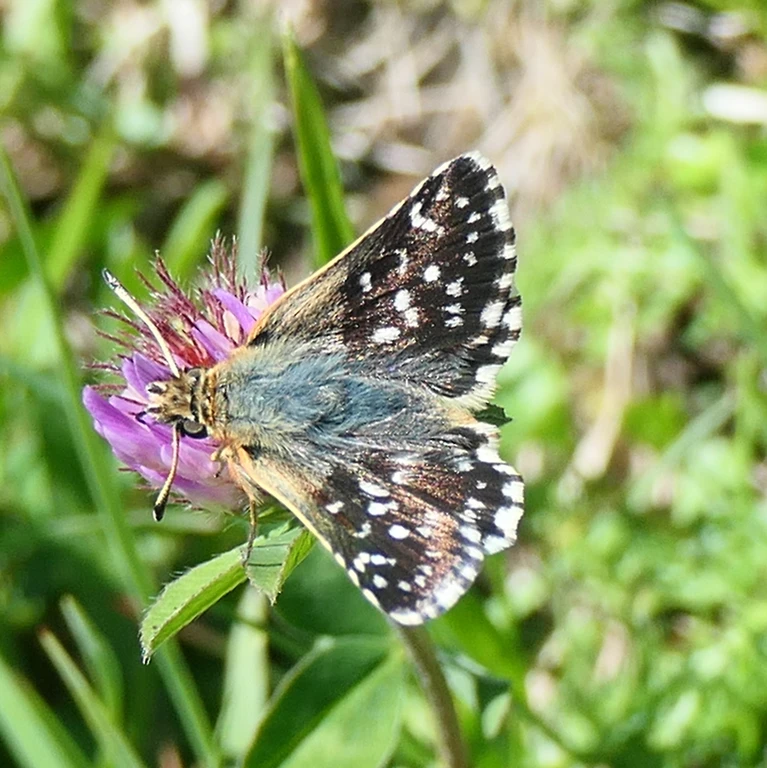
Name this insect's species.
Spialia sertorius
